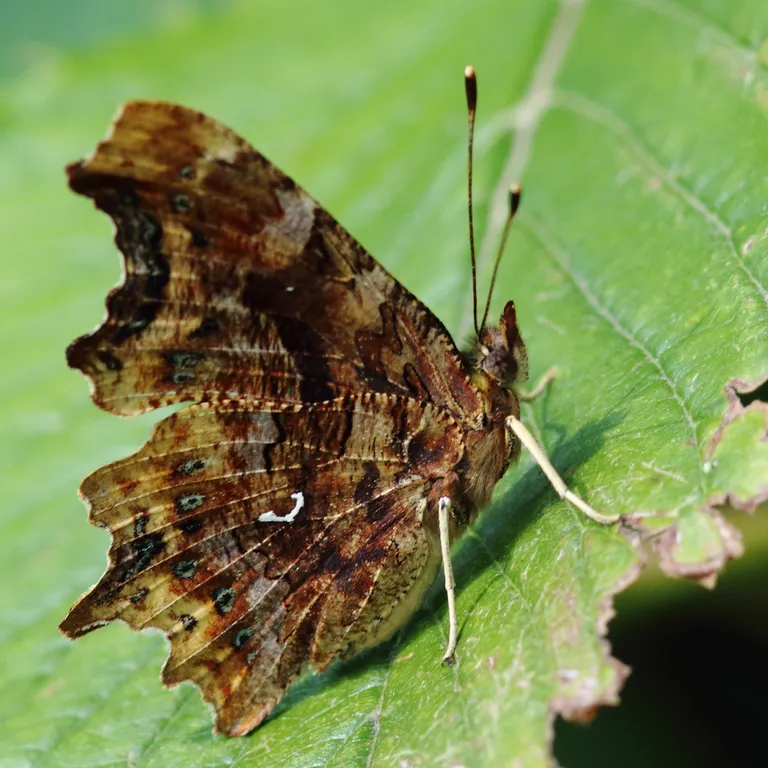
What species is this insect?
Polygonia c-album
